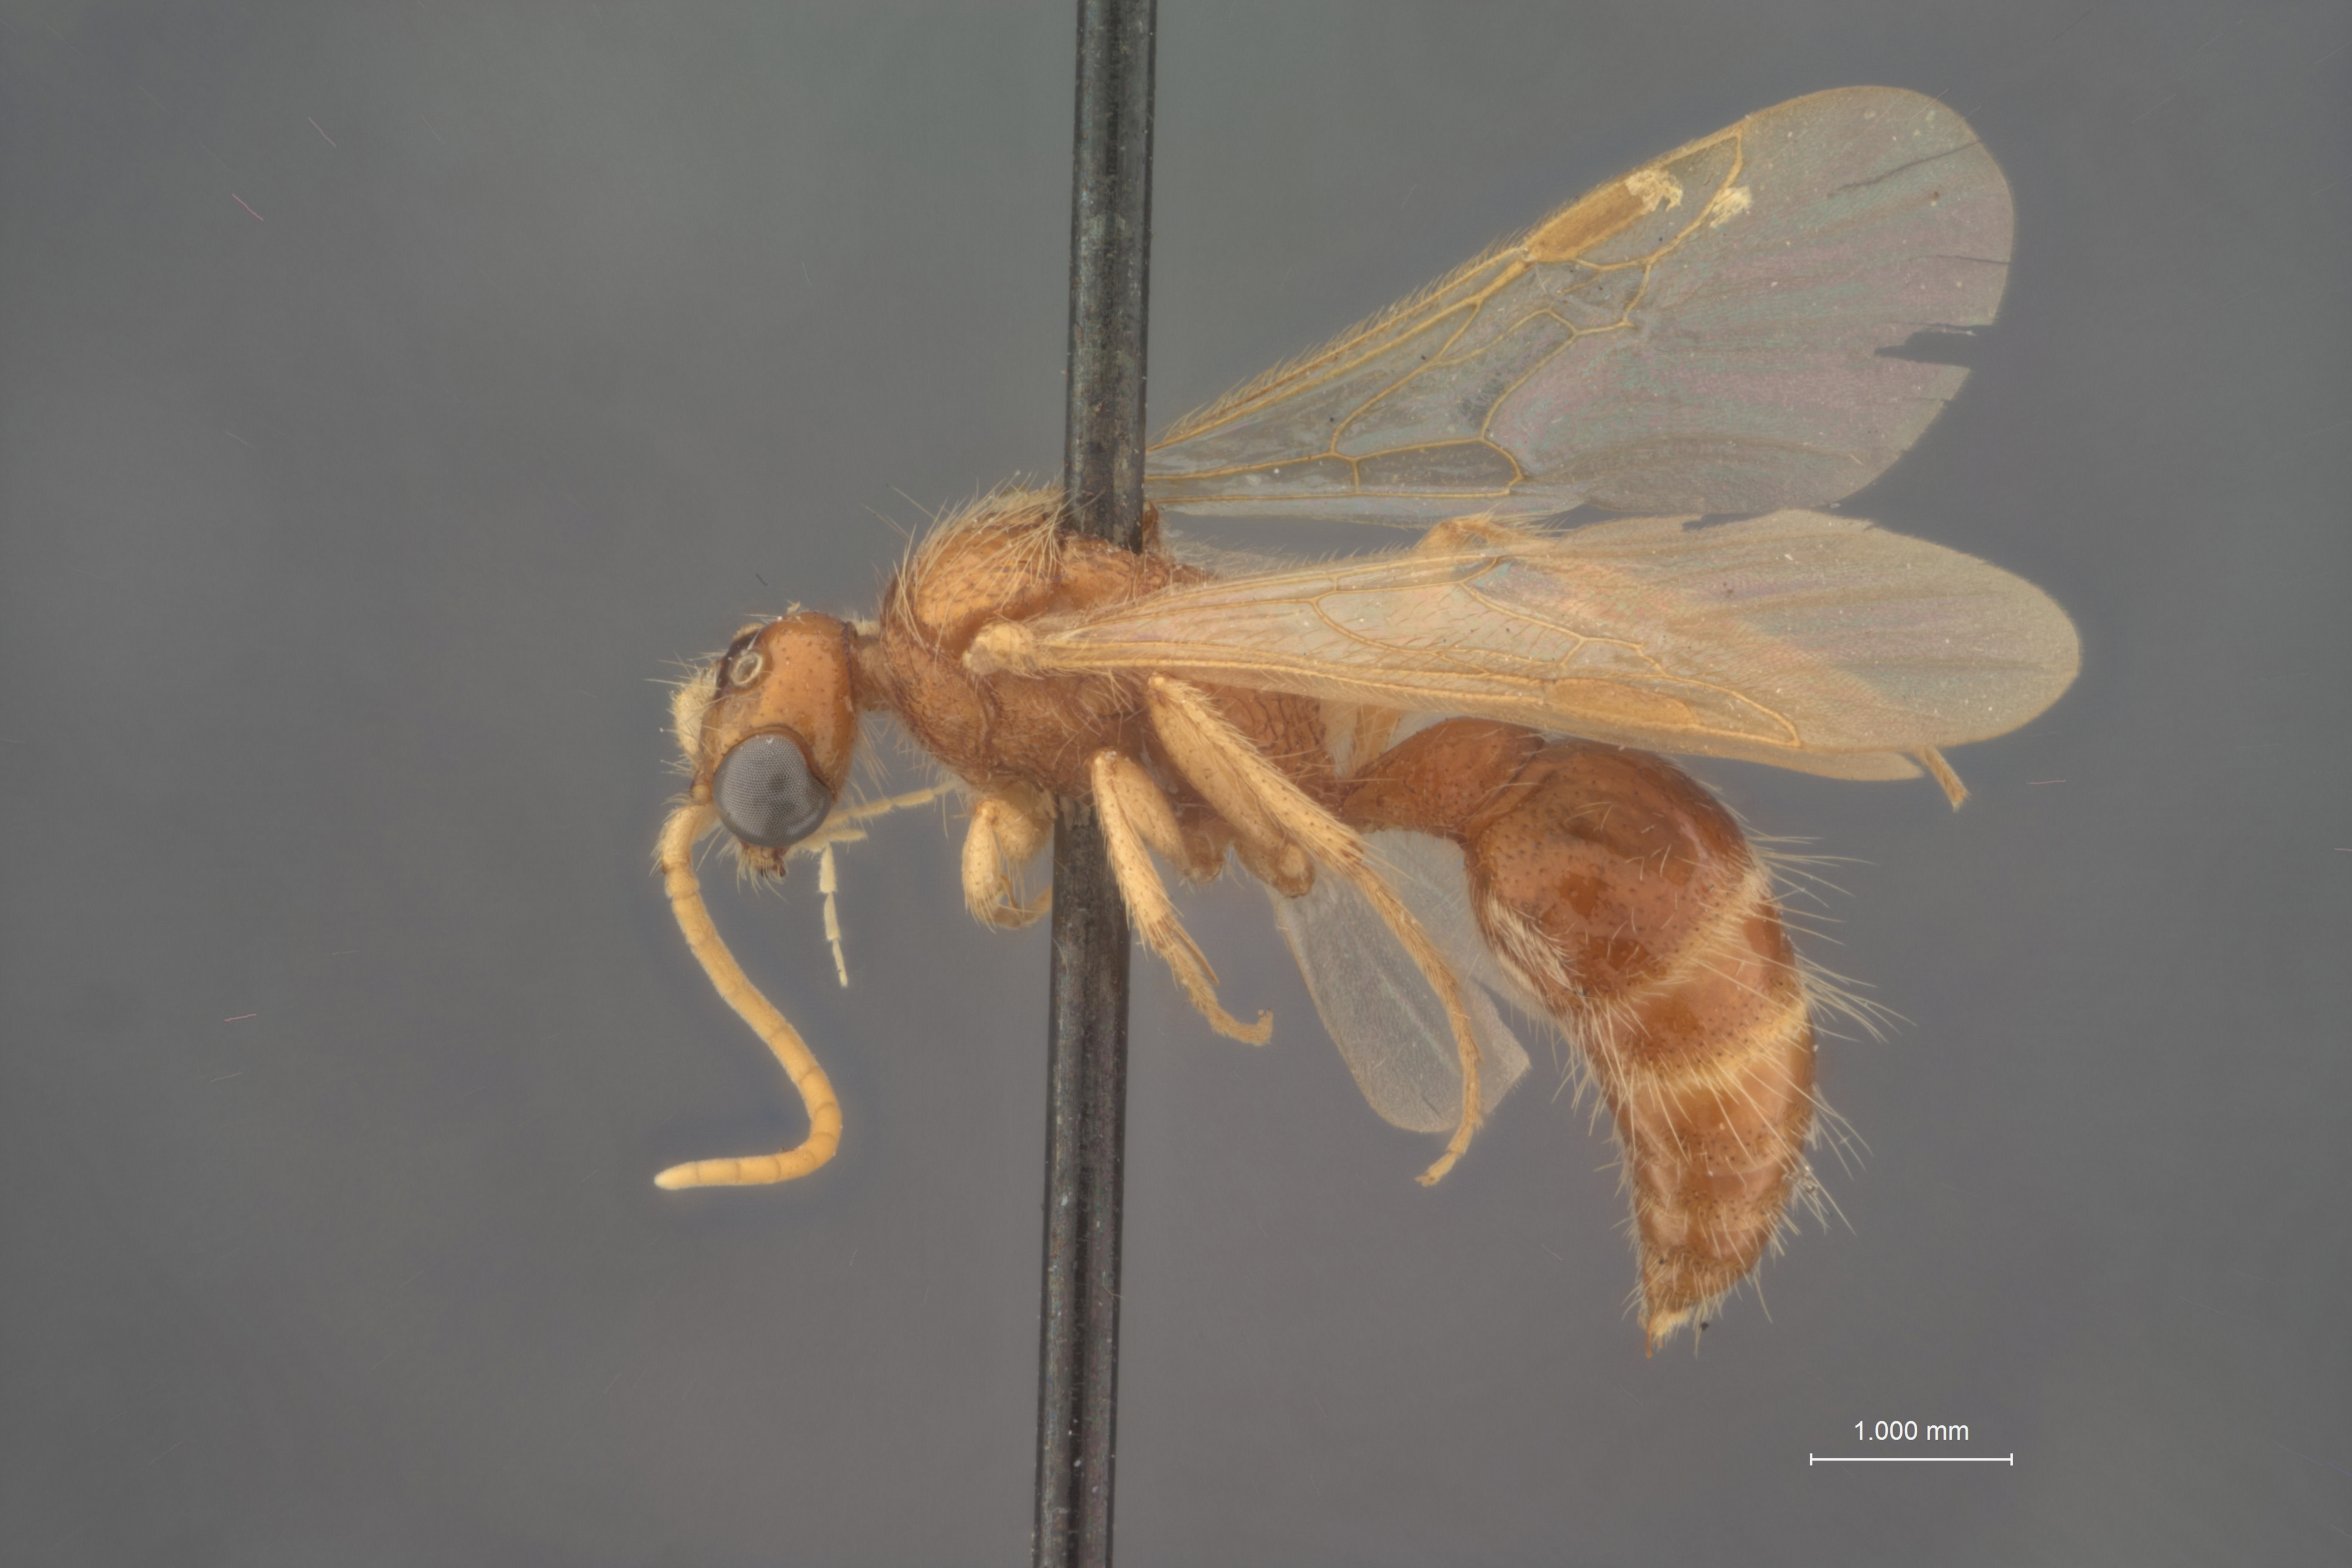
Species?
Sphaeropthalma purissima
